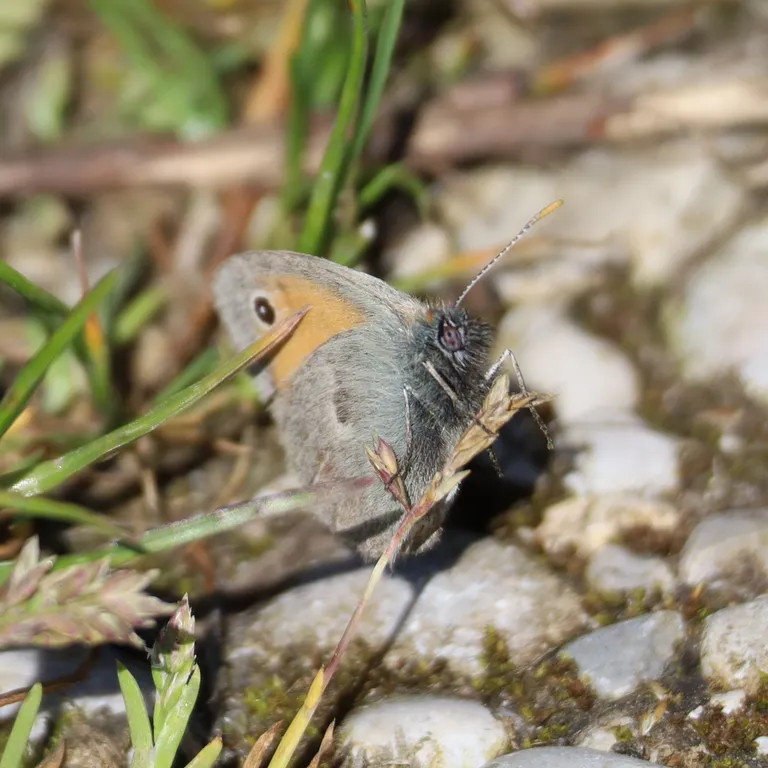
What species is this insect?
Coenonympha pamphilus
